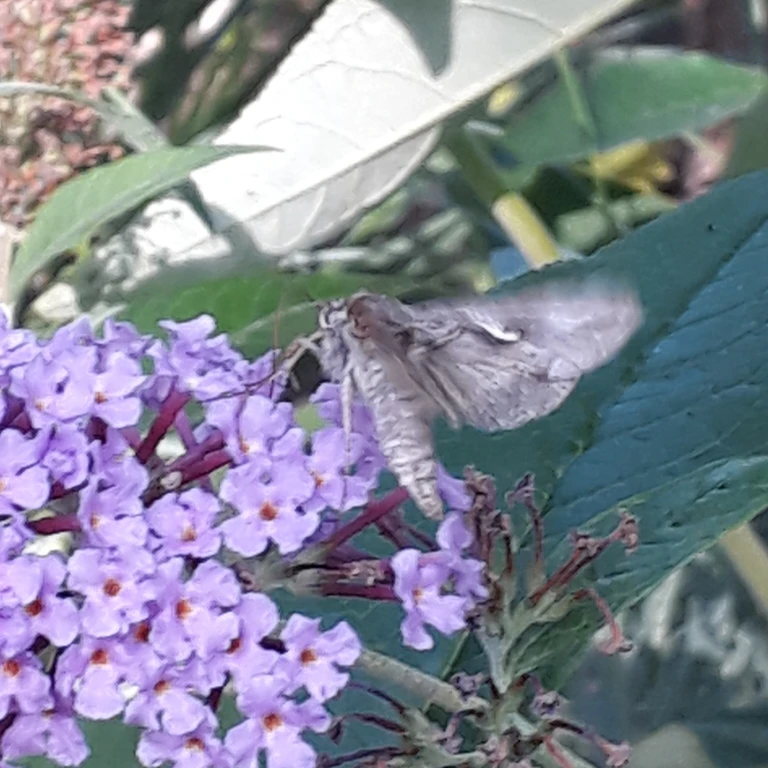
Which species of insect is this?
Autographa gamma
